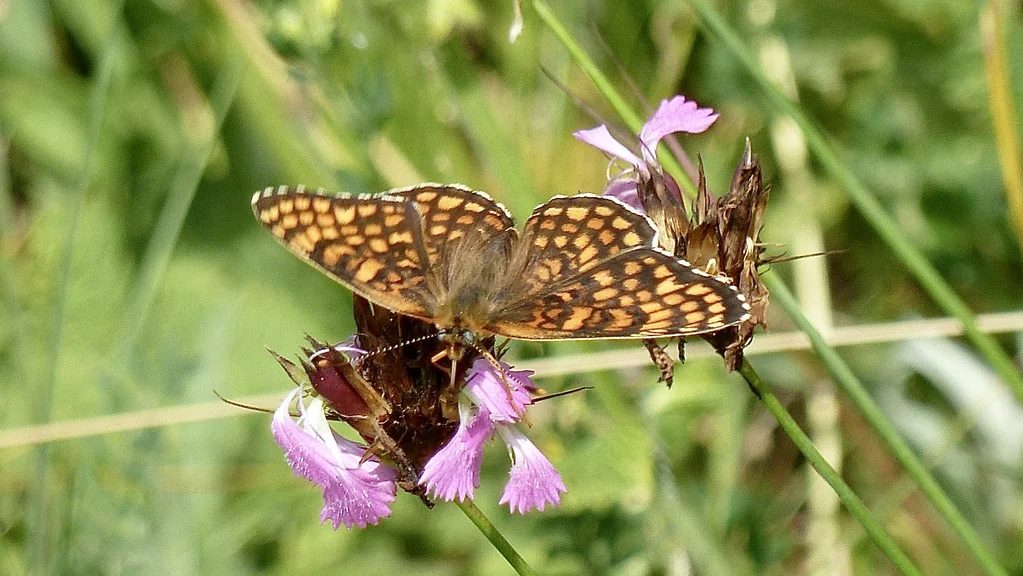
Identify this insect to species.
Melitaea phoebe
